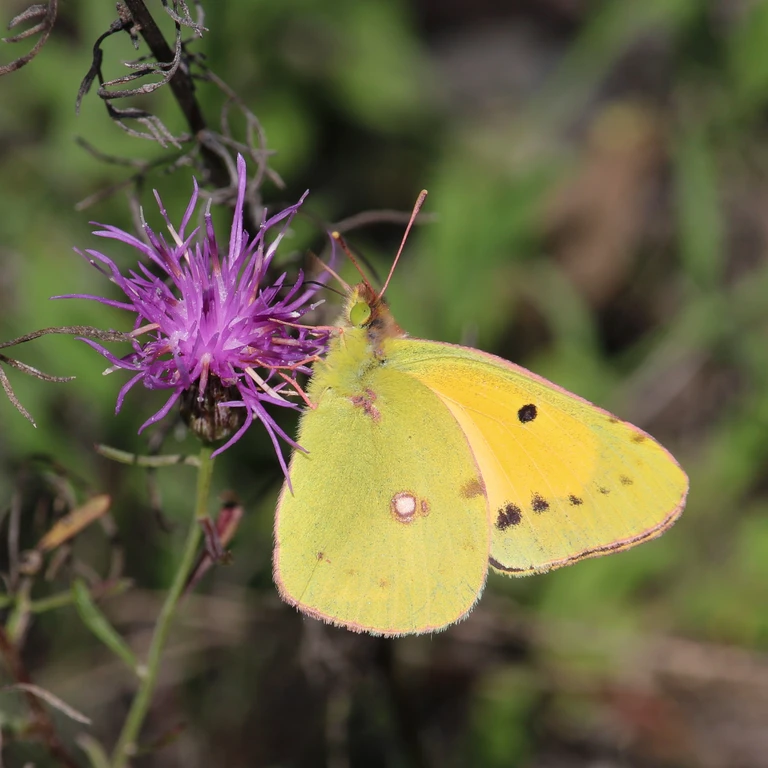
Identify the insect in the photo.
Colias croceus
